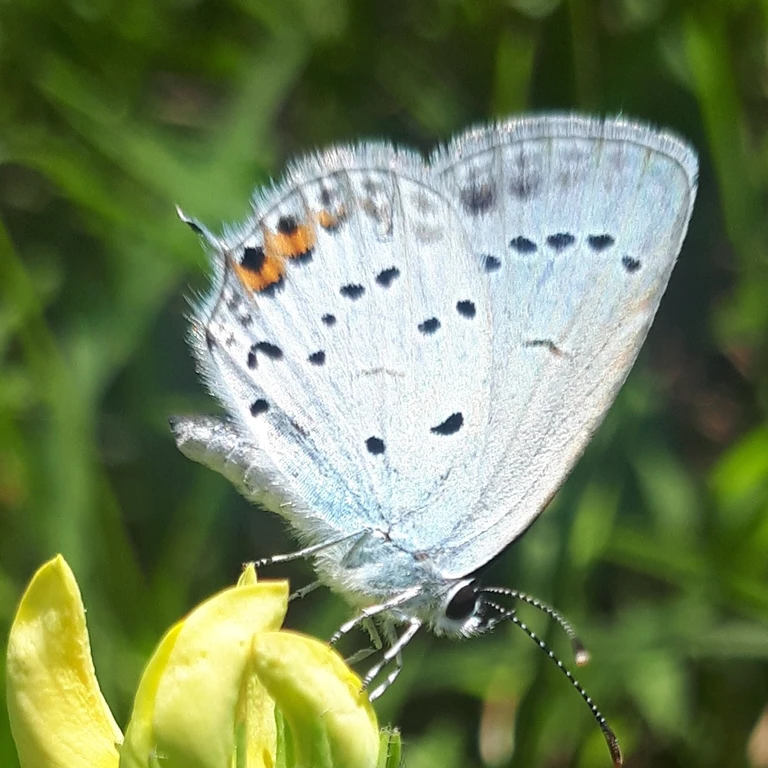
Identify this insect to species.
Cupido argiades (also Elkalyce argiades)
